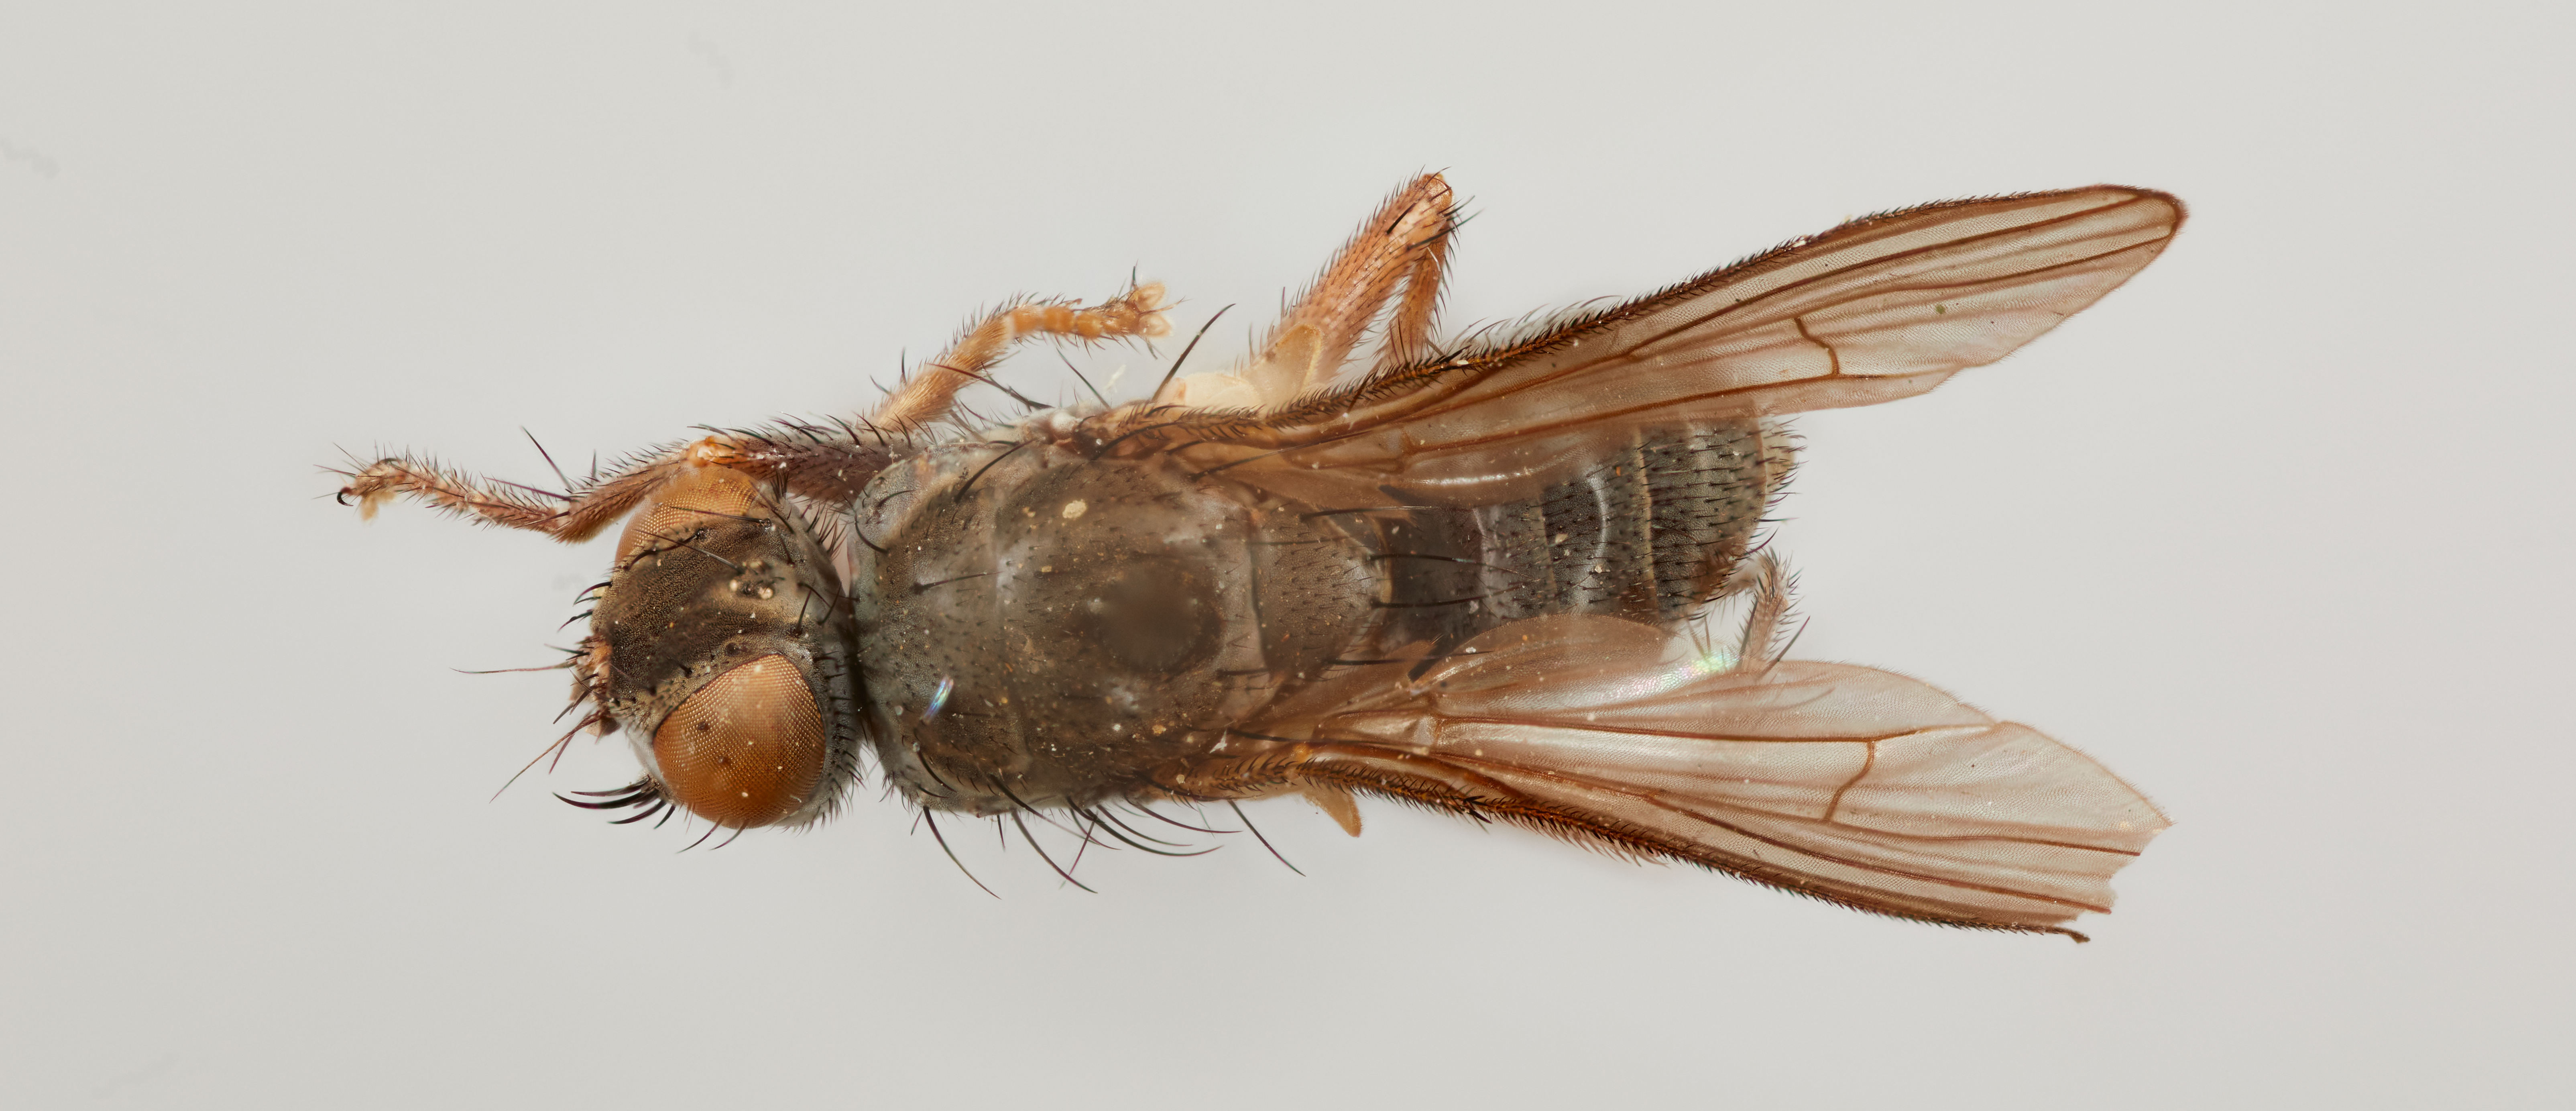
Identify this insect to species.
Angolia acuta (also Angolina acuta)
